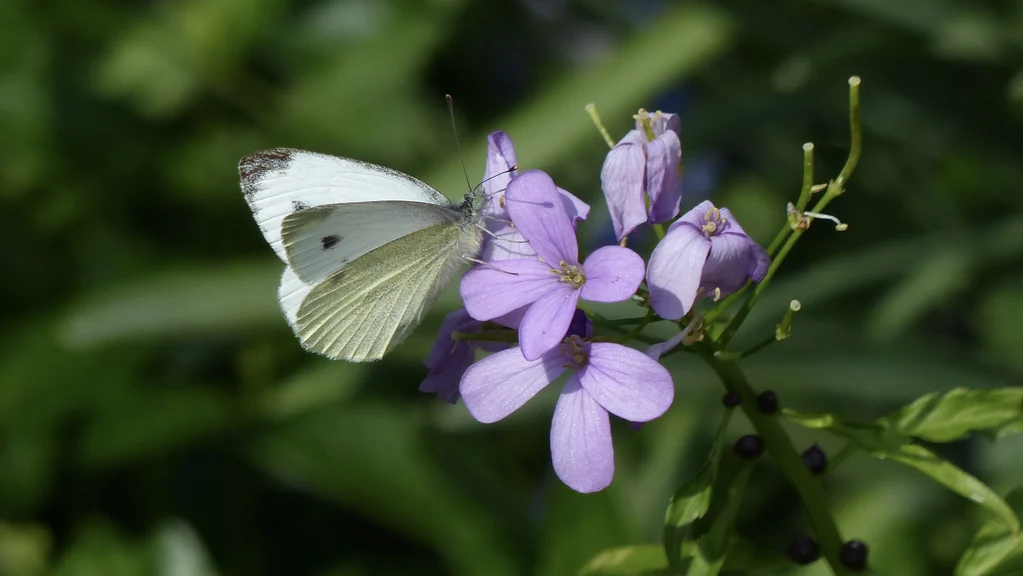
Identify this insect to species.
Pieris mannii
